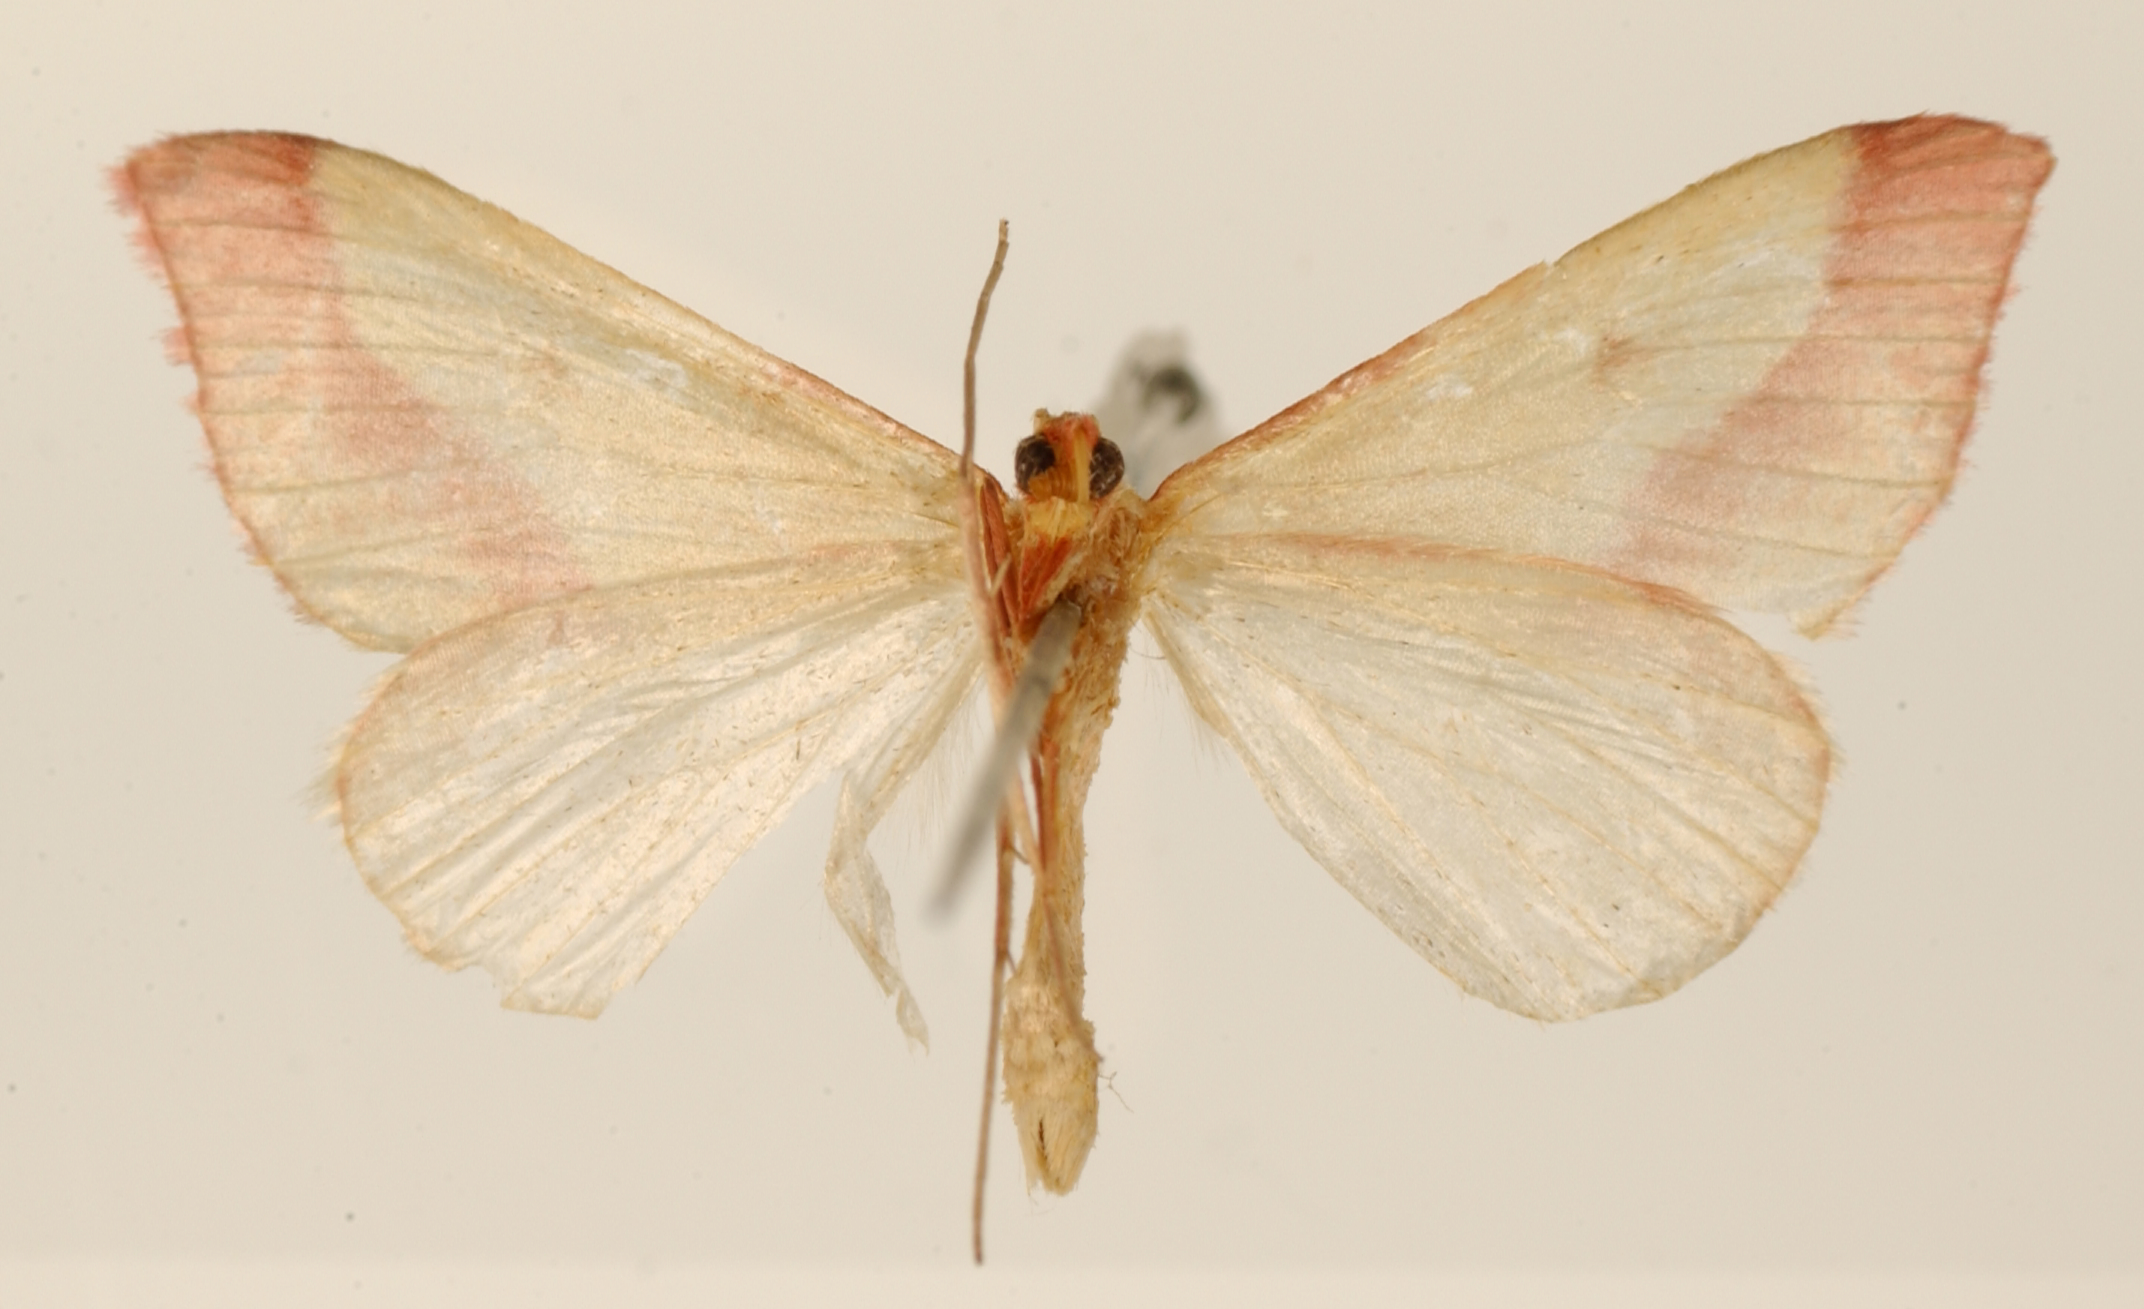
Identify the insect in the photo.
Rhodometra roseata
